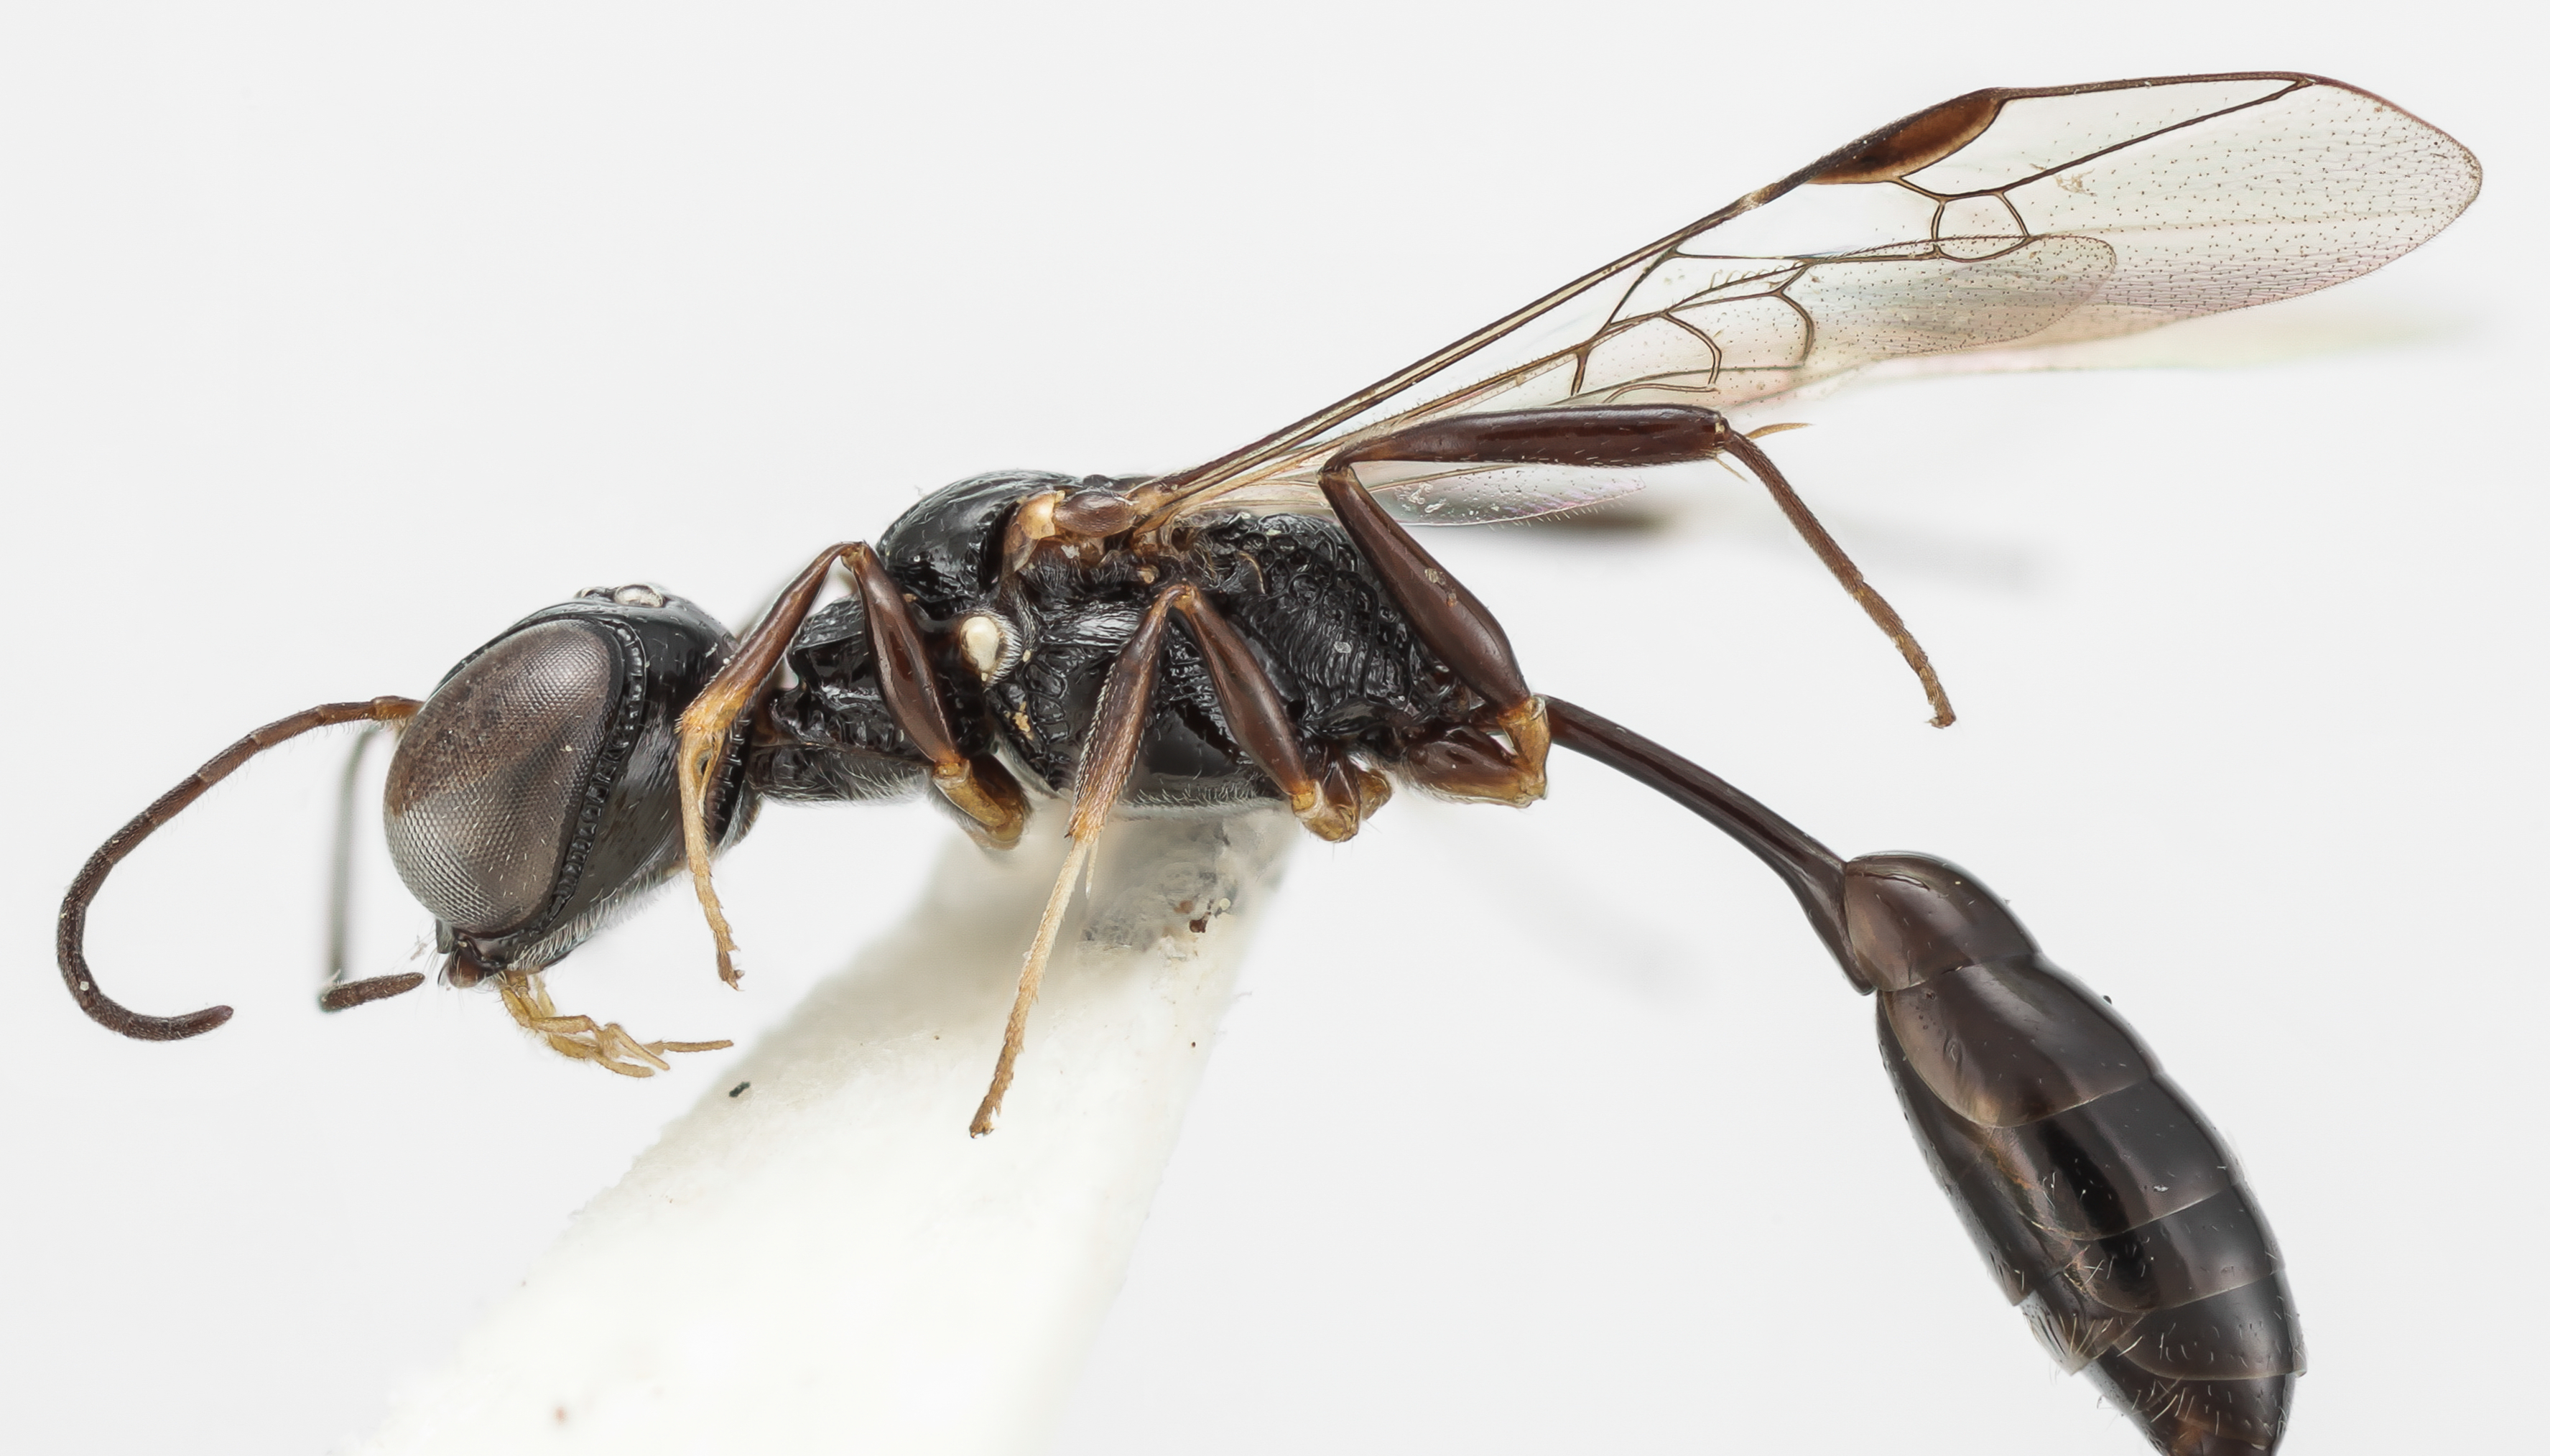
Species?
Carinostigmus griphus
